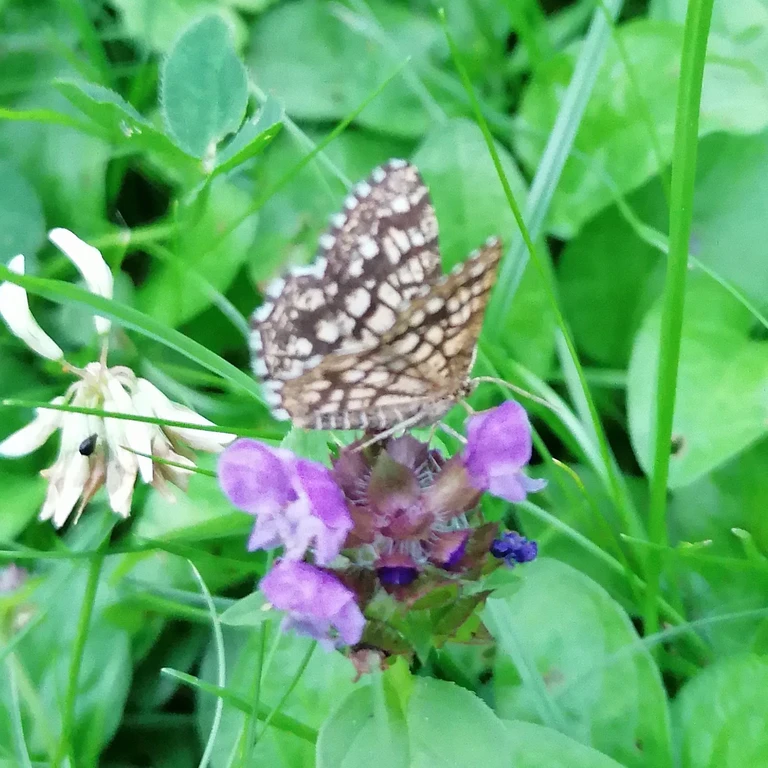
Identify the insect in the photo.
Chiasmia clathrata
